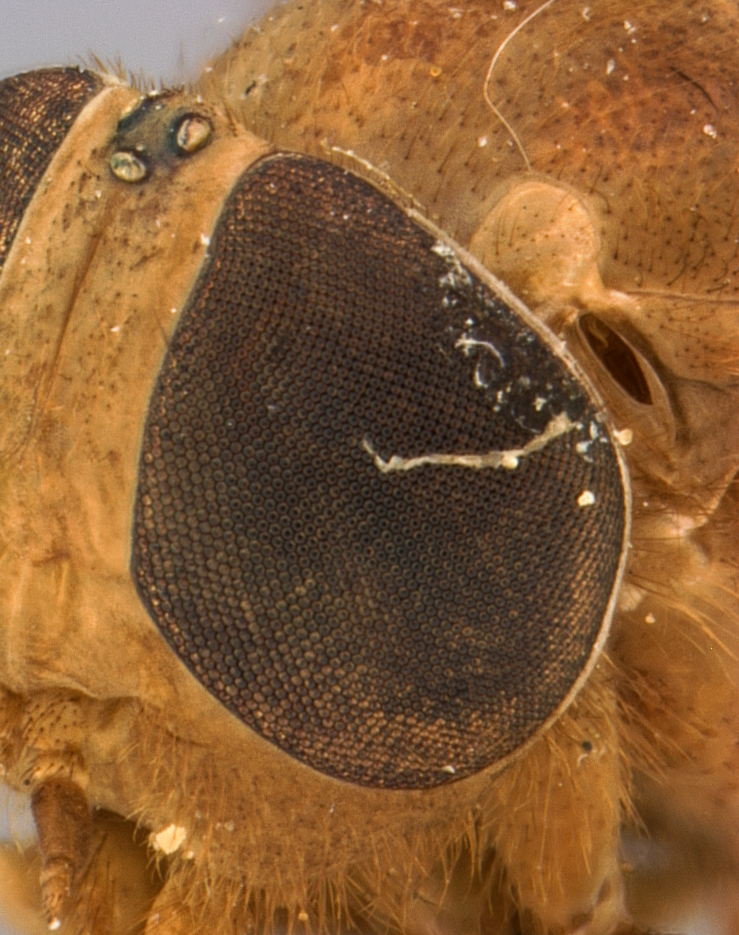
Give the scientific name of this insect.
Merycomyia brunnea
